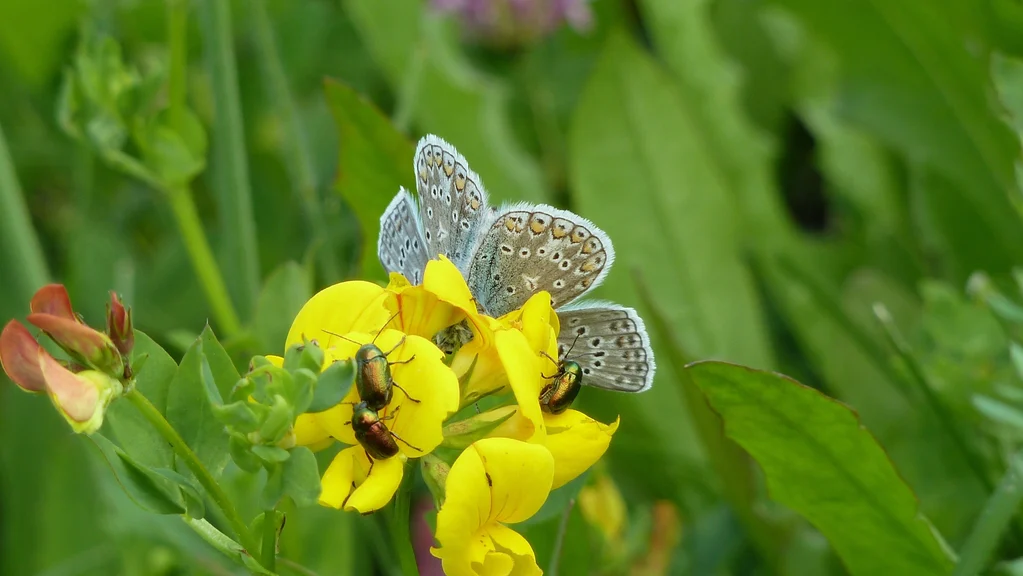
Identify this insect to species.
Polyommatus icarus
